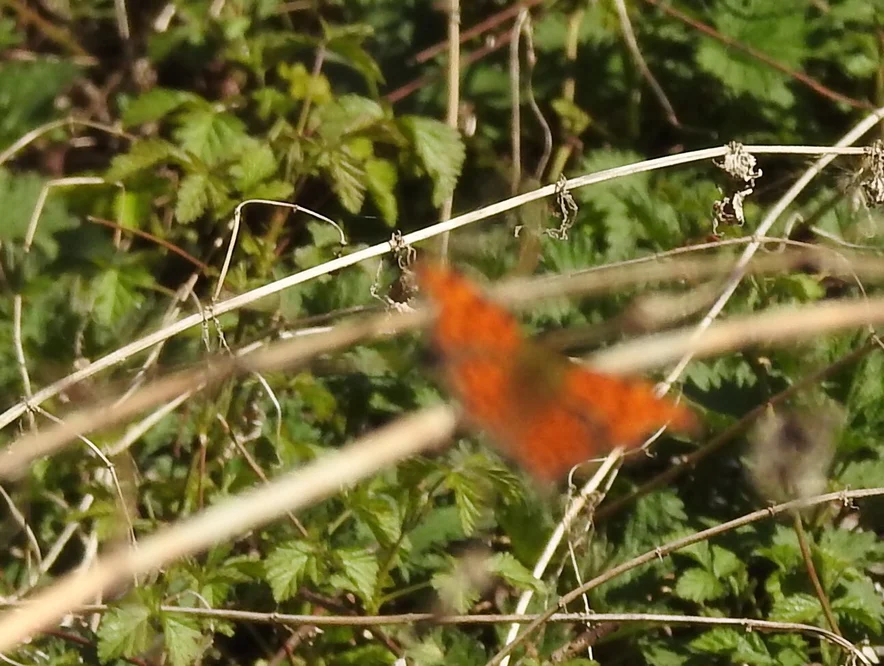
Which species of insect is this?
Polygonia c-album
